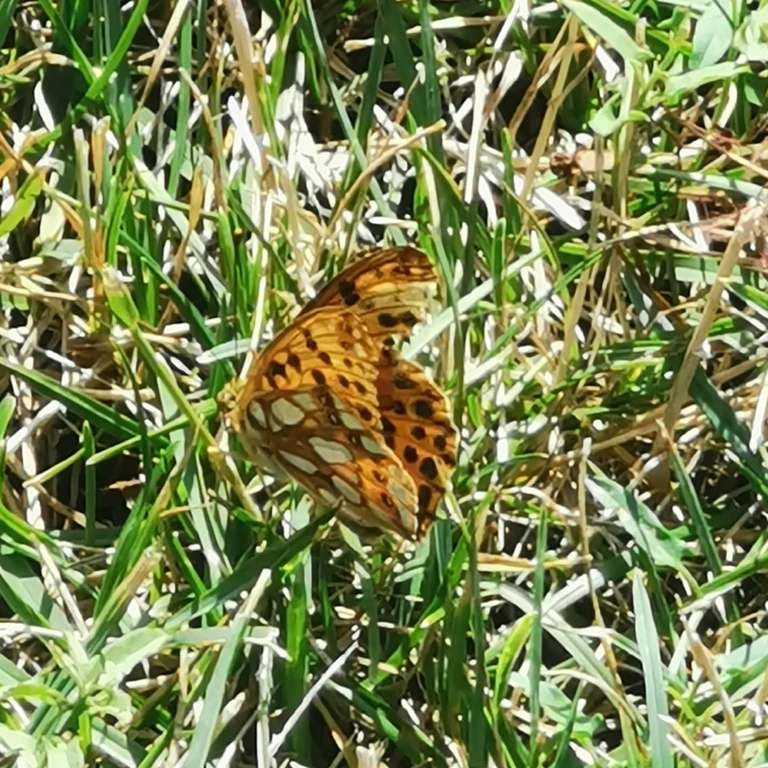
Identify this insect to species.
Issoria lathonia
